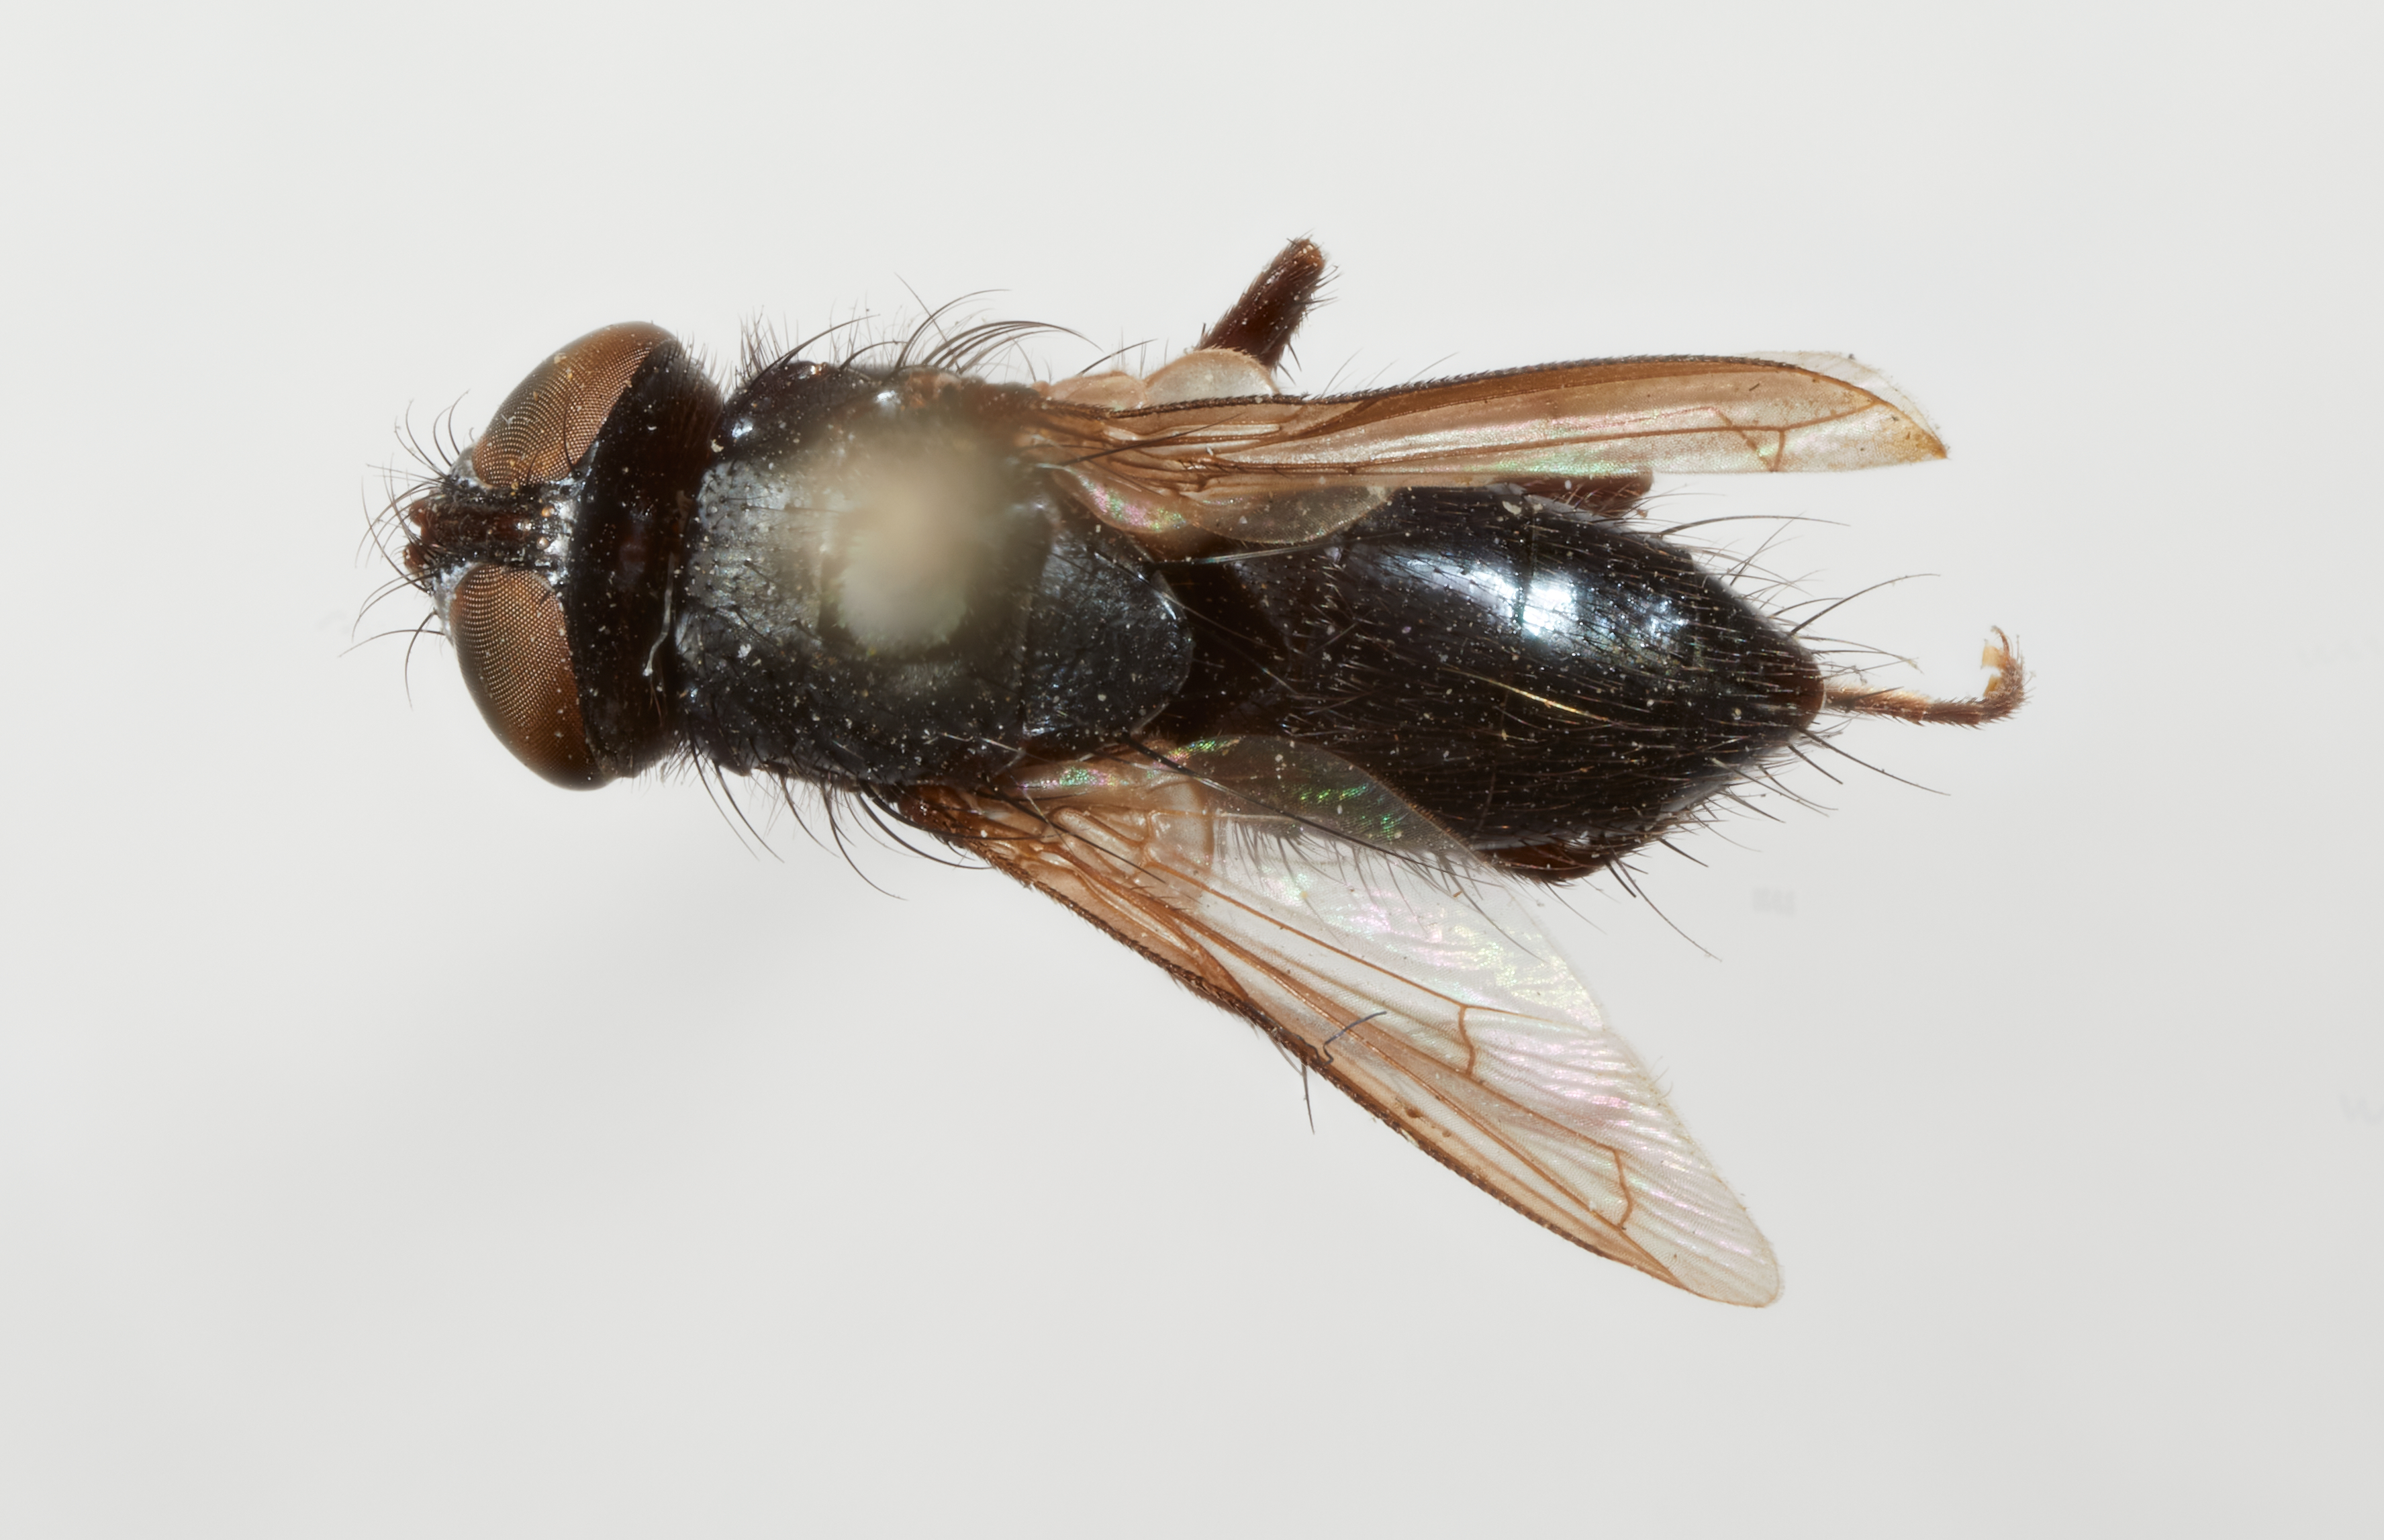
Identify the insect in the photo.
Hesperophasia aenescens
